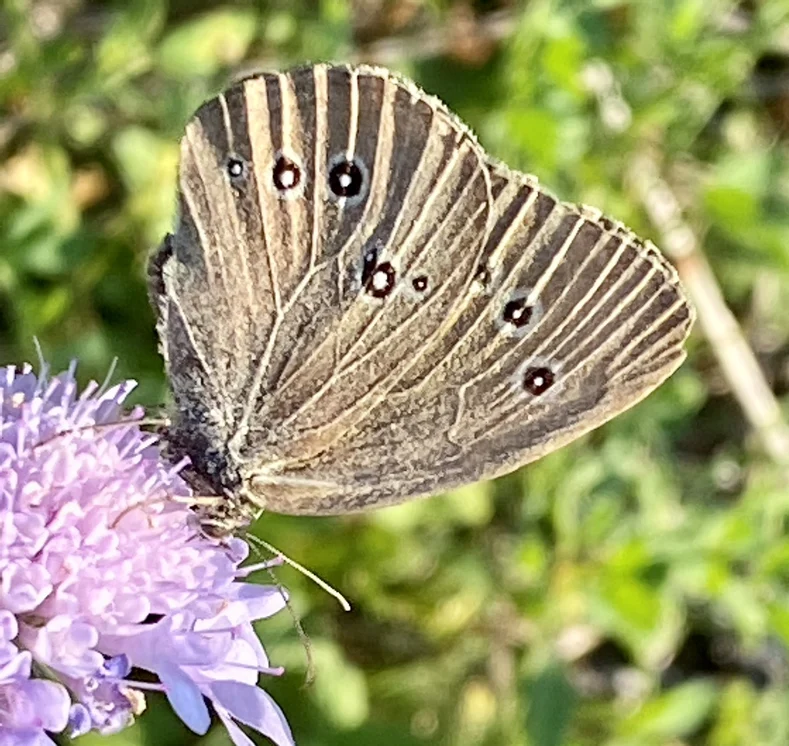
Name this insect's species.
Aphantopus hyperantus
